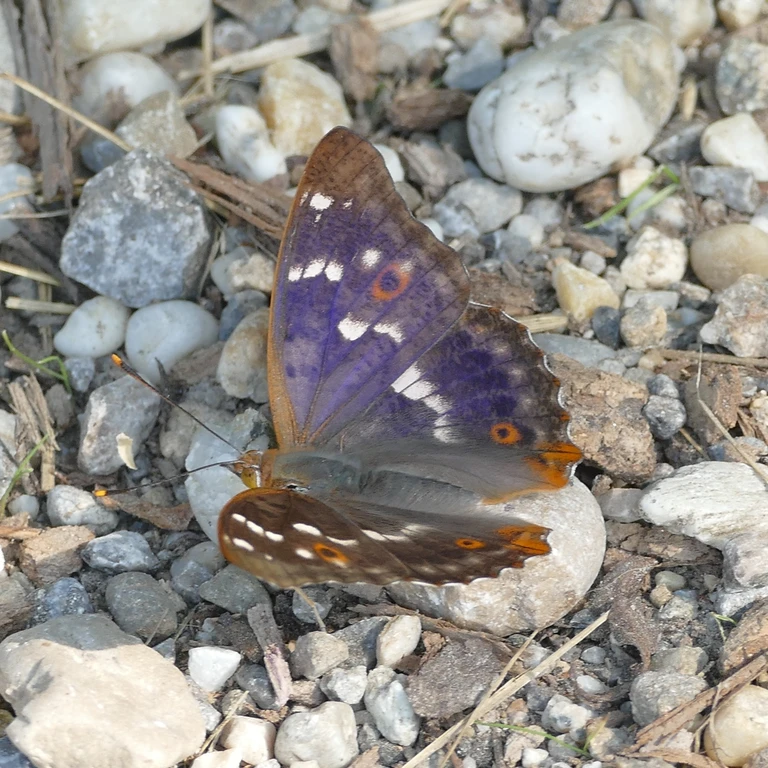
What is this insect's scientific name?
Apatura ilia
